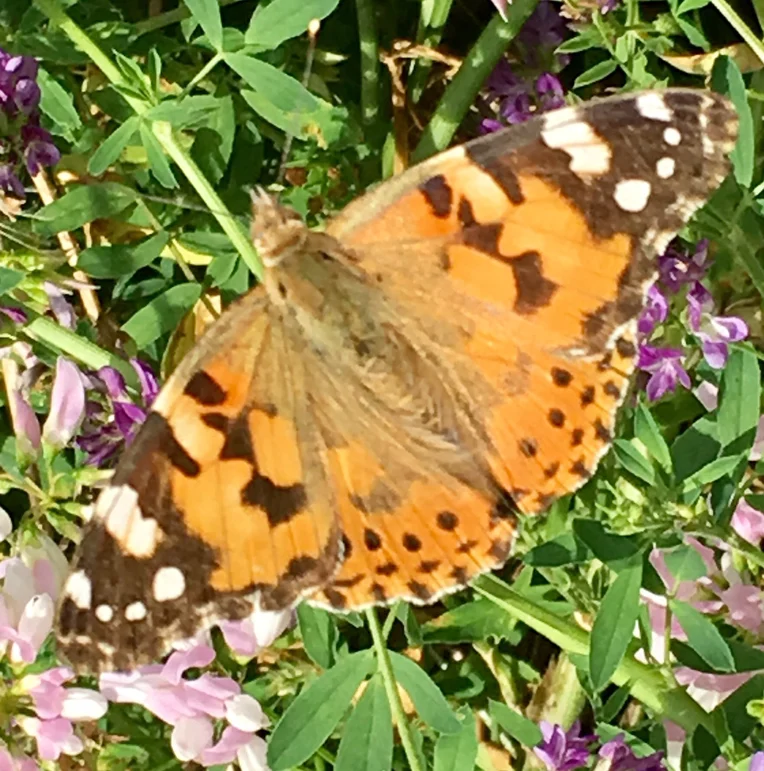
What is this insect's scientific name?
Vanessa cardui
